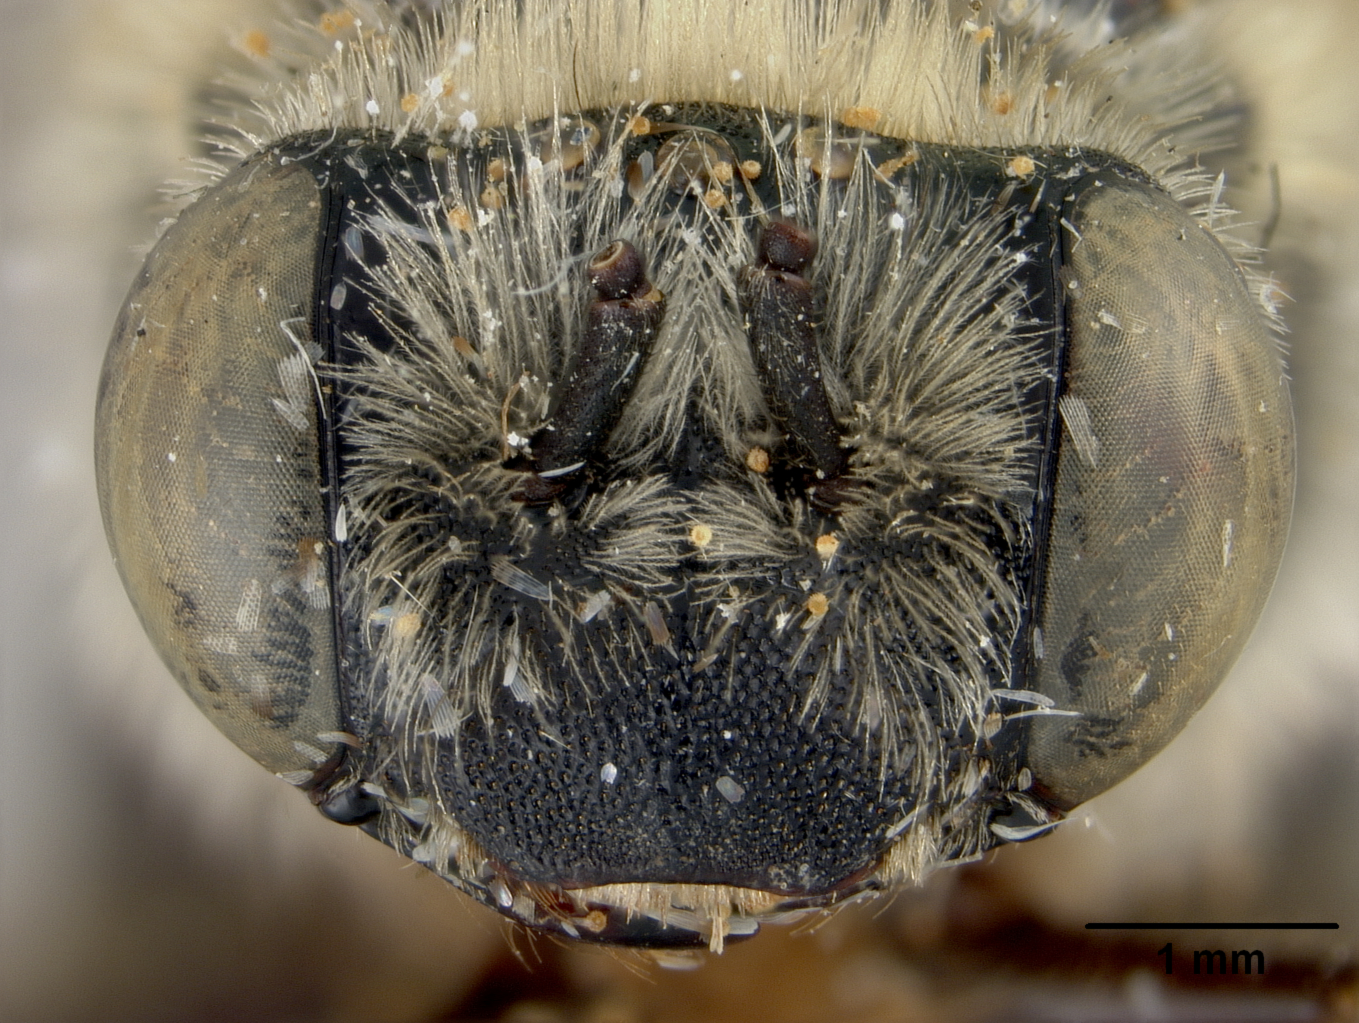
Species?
Melissodes thurberiae
